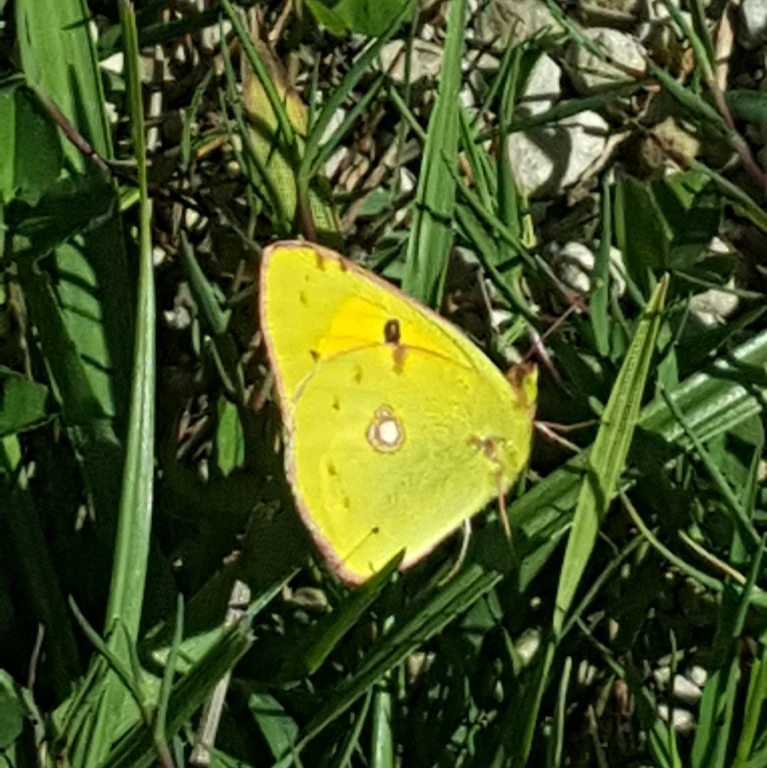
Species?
Colias croceus
